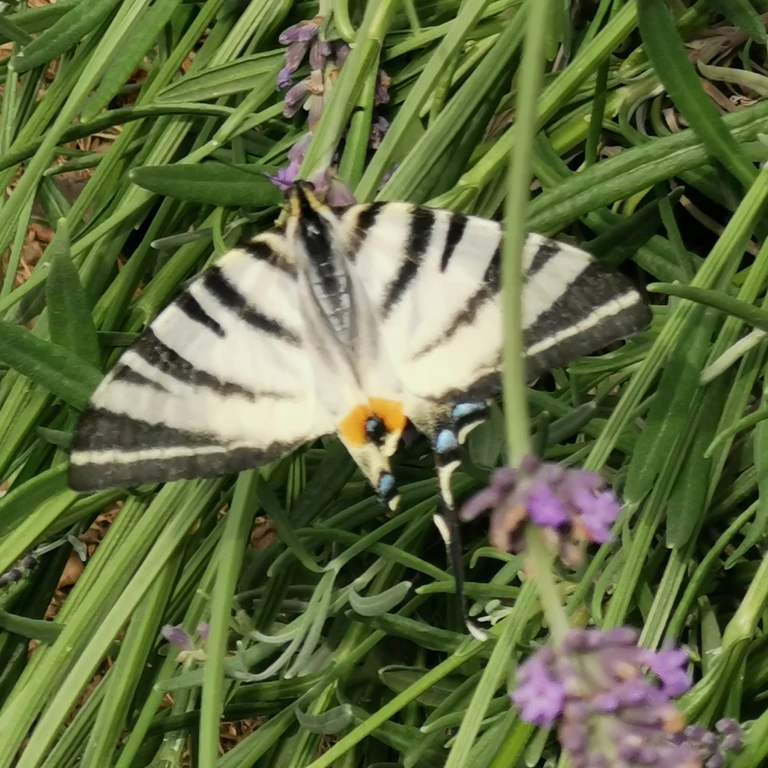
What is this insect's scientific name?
Iphiclides podalirius
